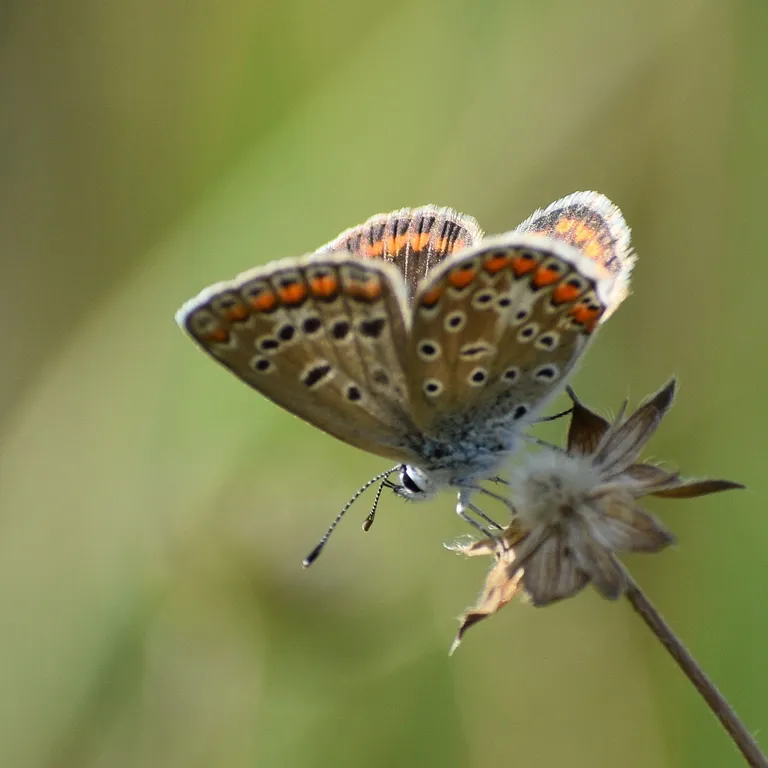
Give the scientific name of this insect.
Polyommatus icarus
